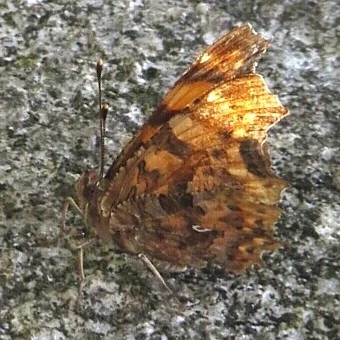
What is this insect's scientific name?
Polygonia c-album
